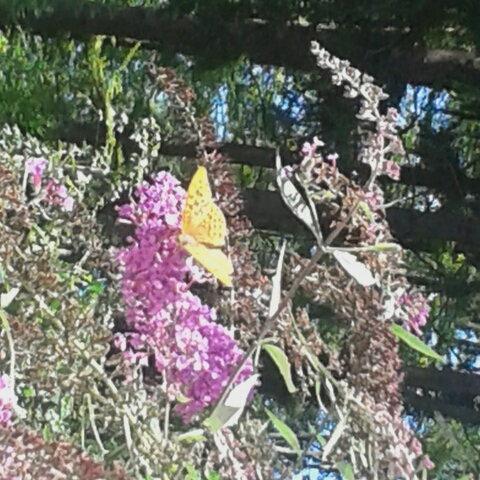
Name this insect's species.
Argynnis paphia
